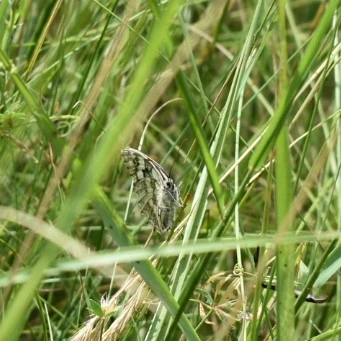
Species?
Melanargia galathea
